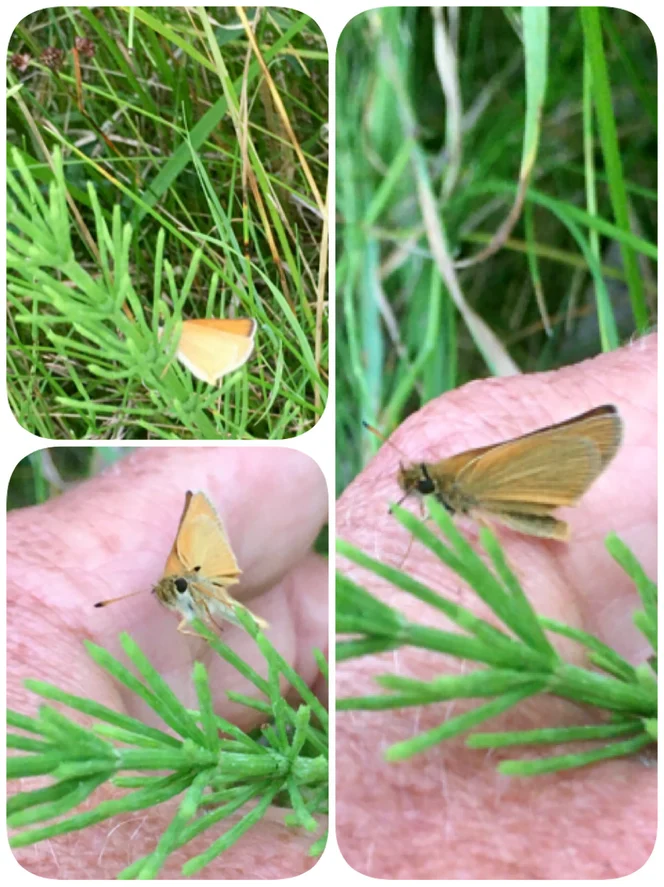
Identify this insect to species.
Thymelicus lineola
